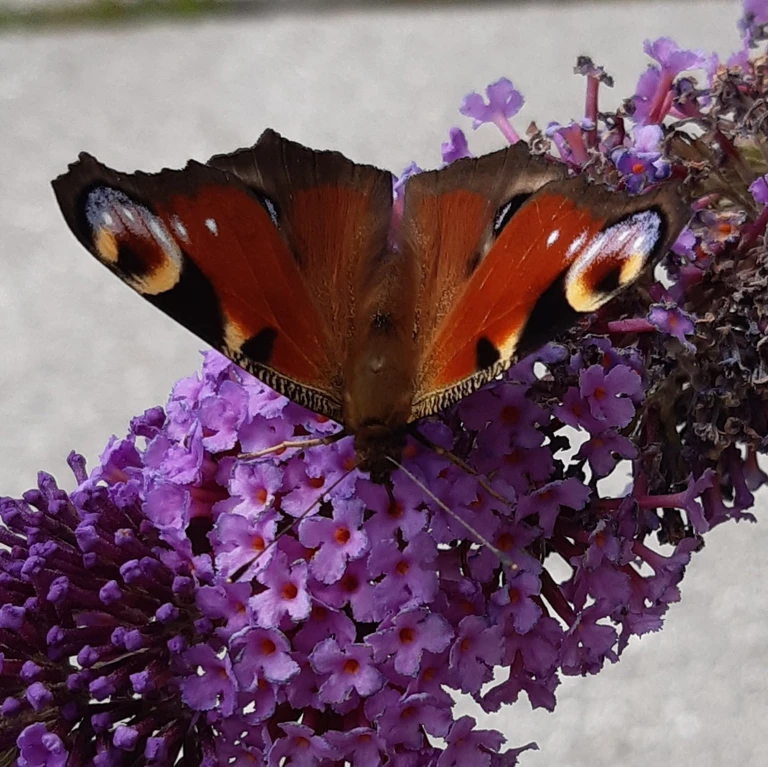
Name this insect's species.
Aglais io
